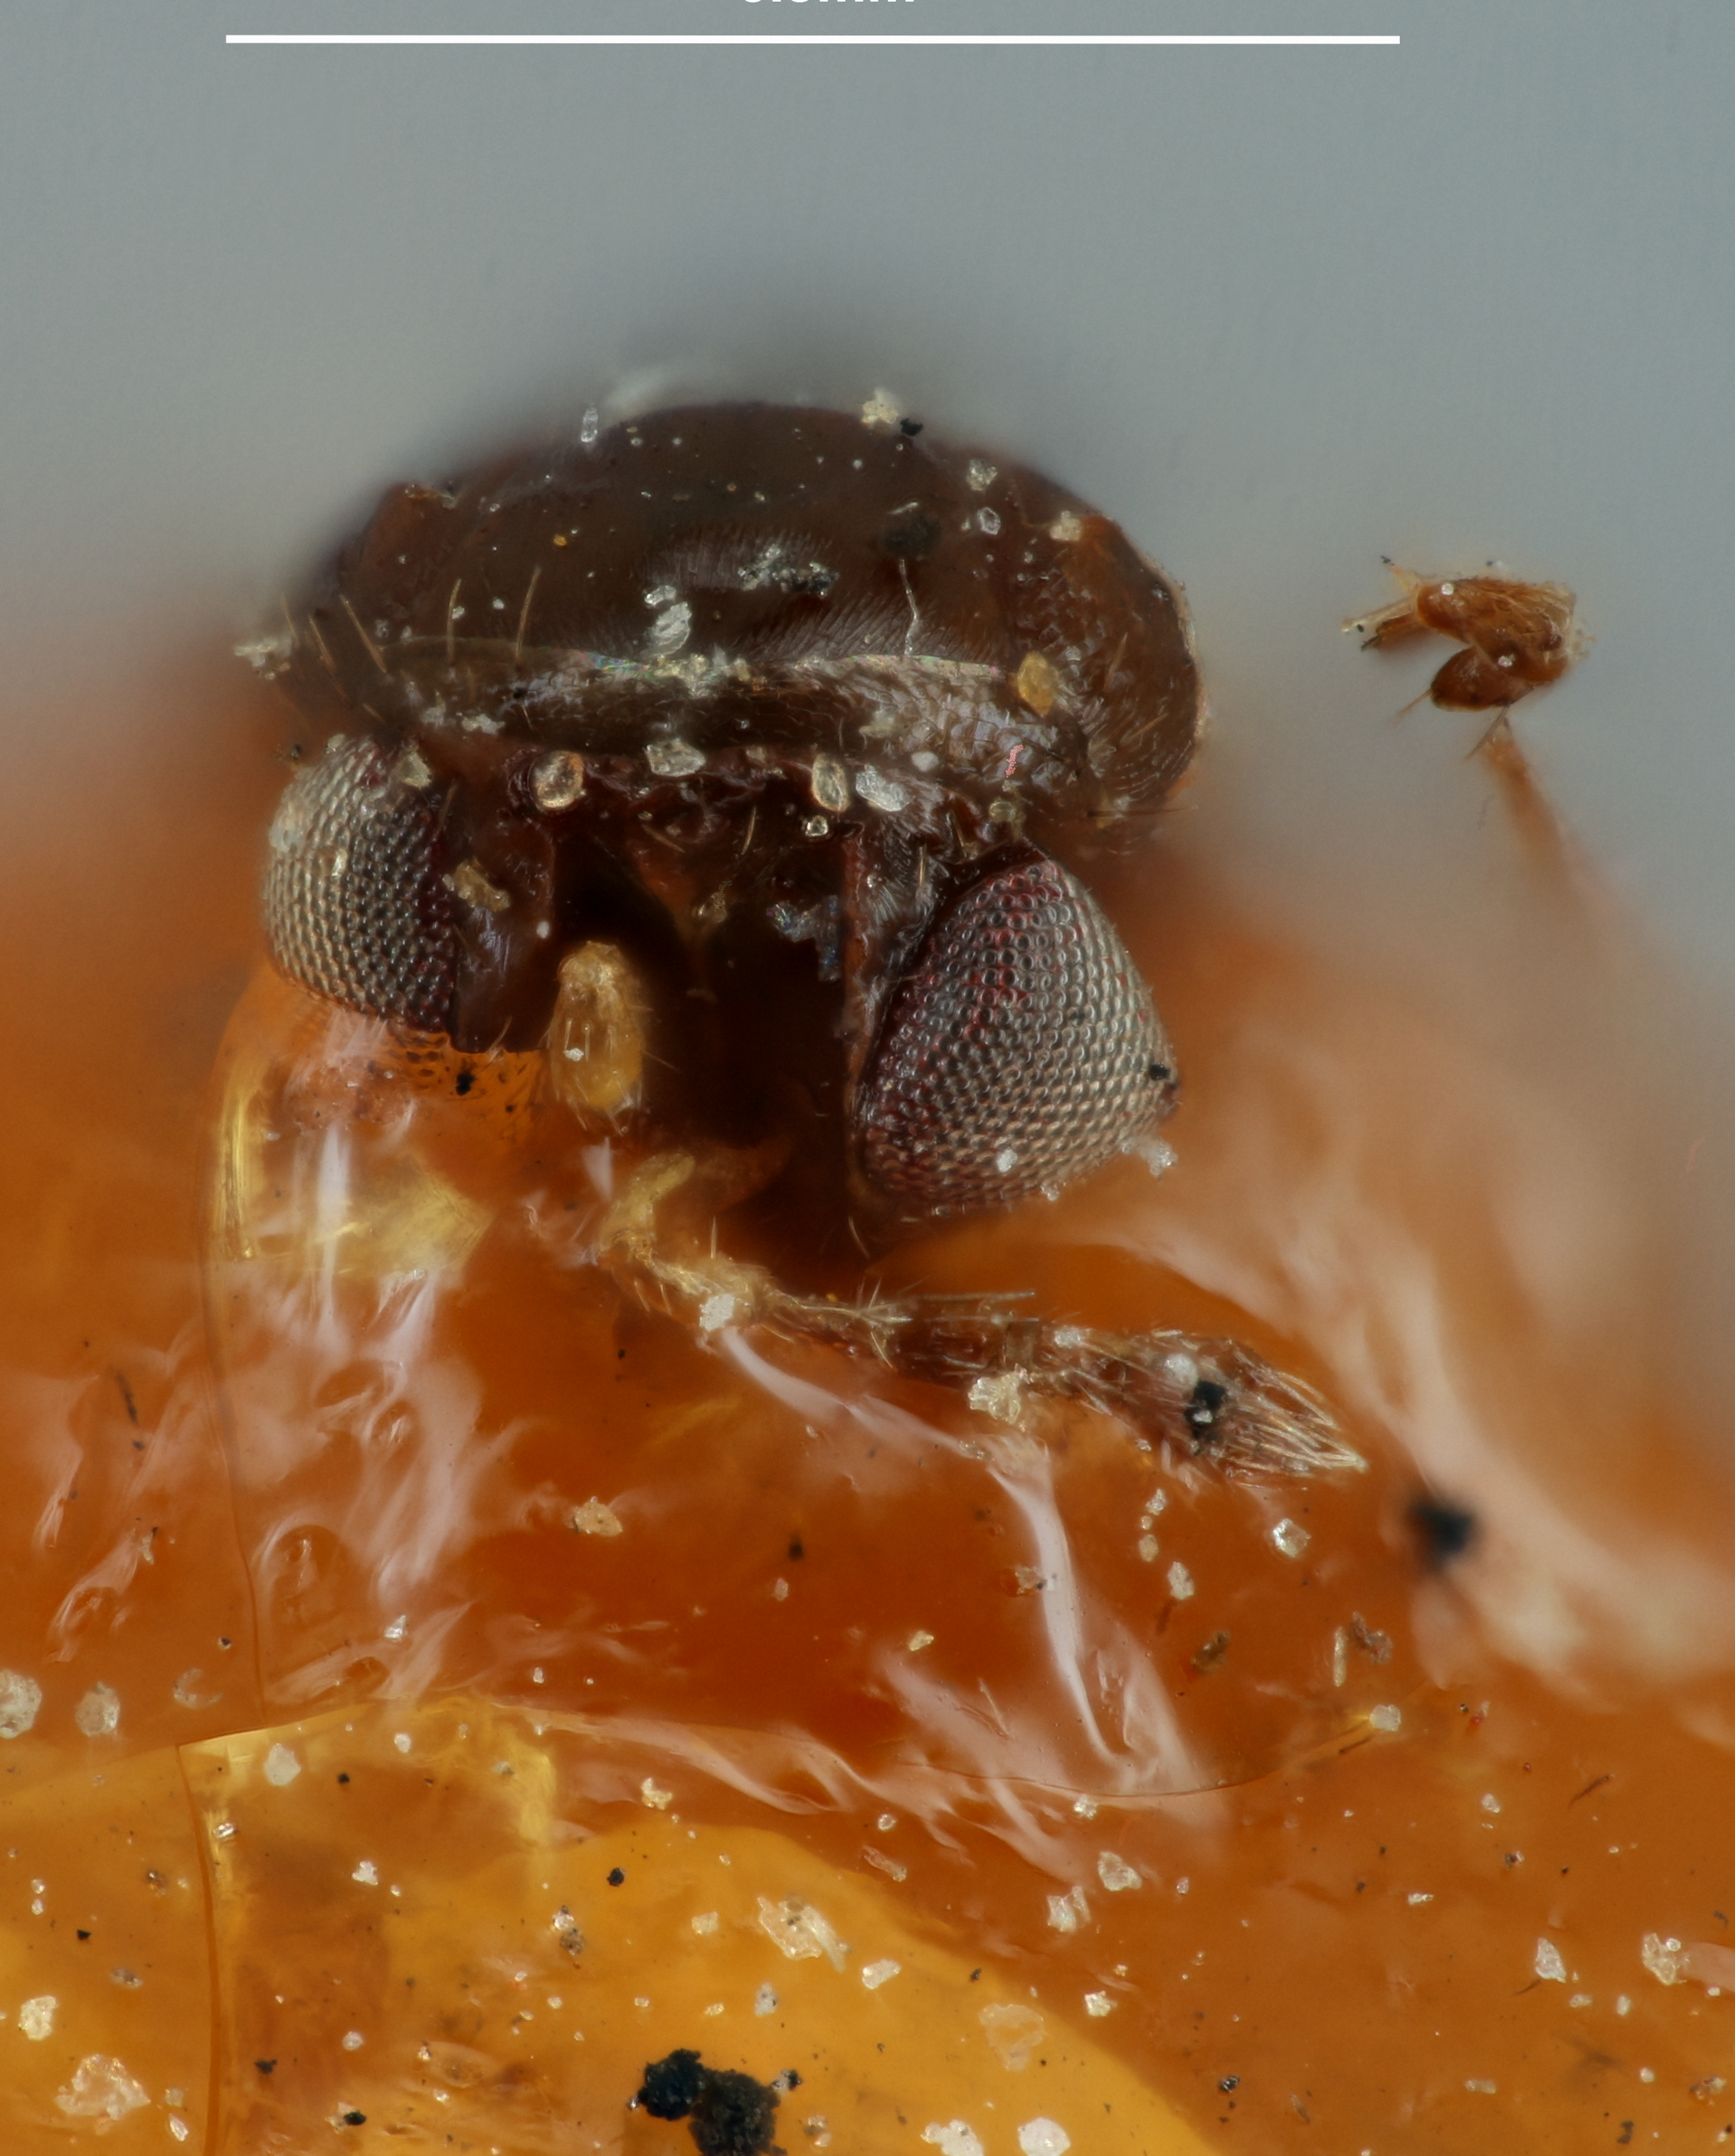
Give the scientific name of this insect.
Hyperteles neuroteri
